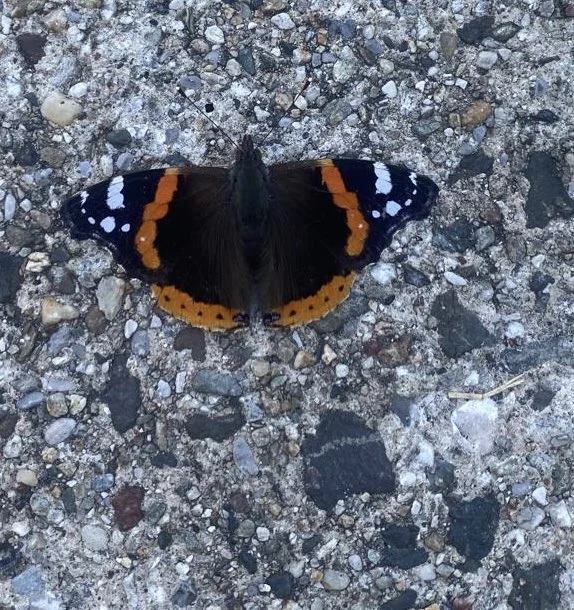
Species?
Vanessa atalanta
